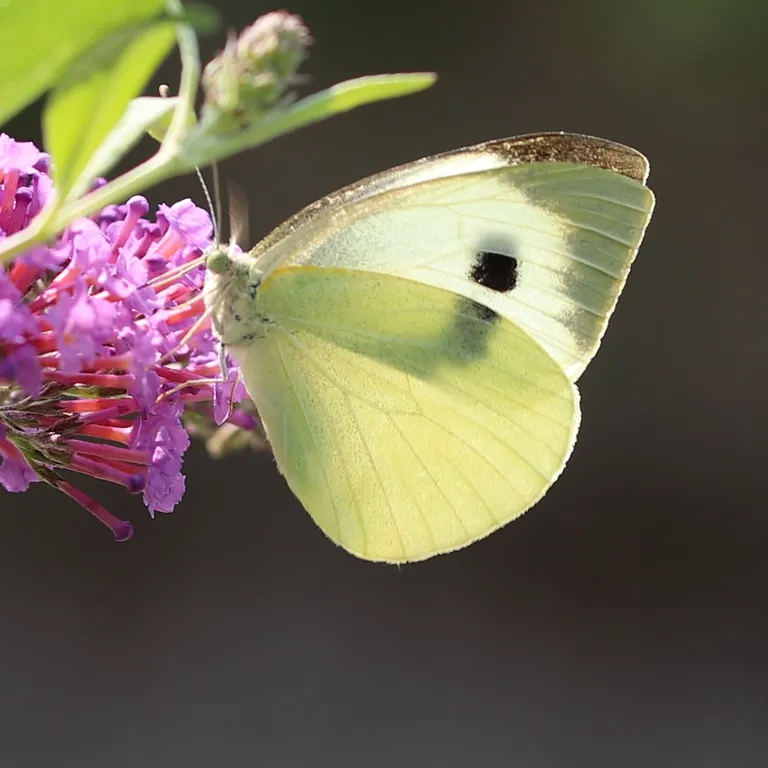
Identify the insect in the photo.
Pieris brassicae
